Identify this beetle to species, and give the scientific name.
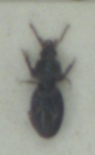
Dyschirius globosus
